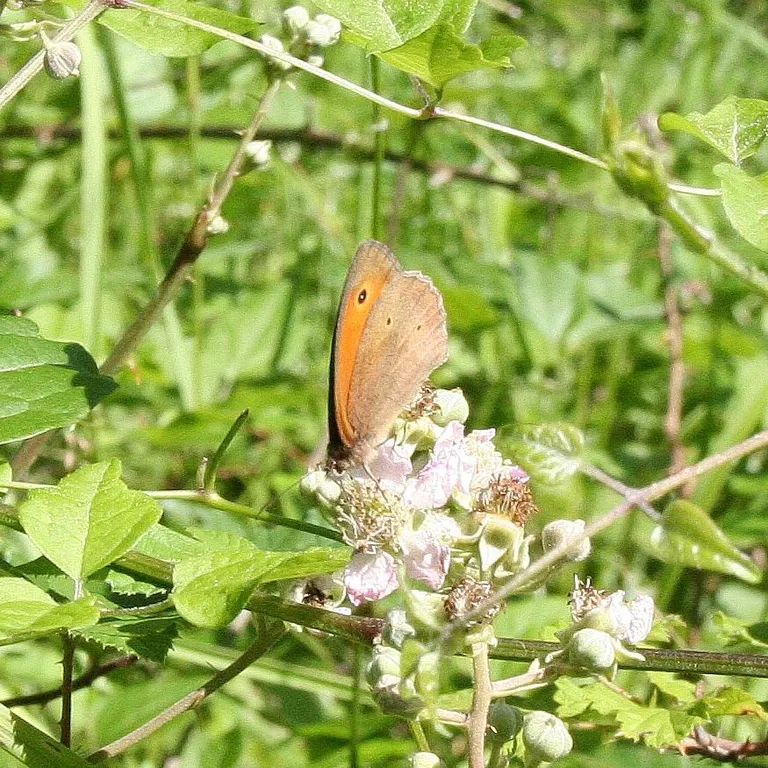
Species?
Maniola jurtina
